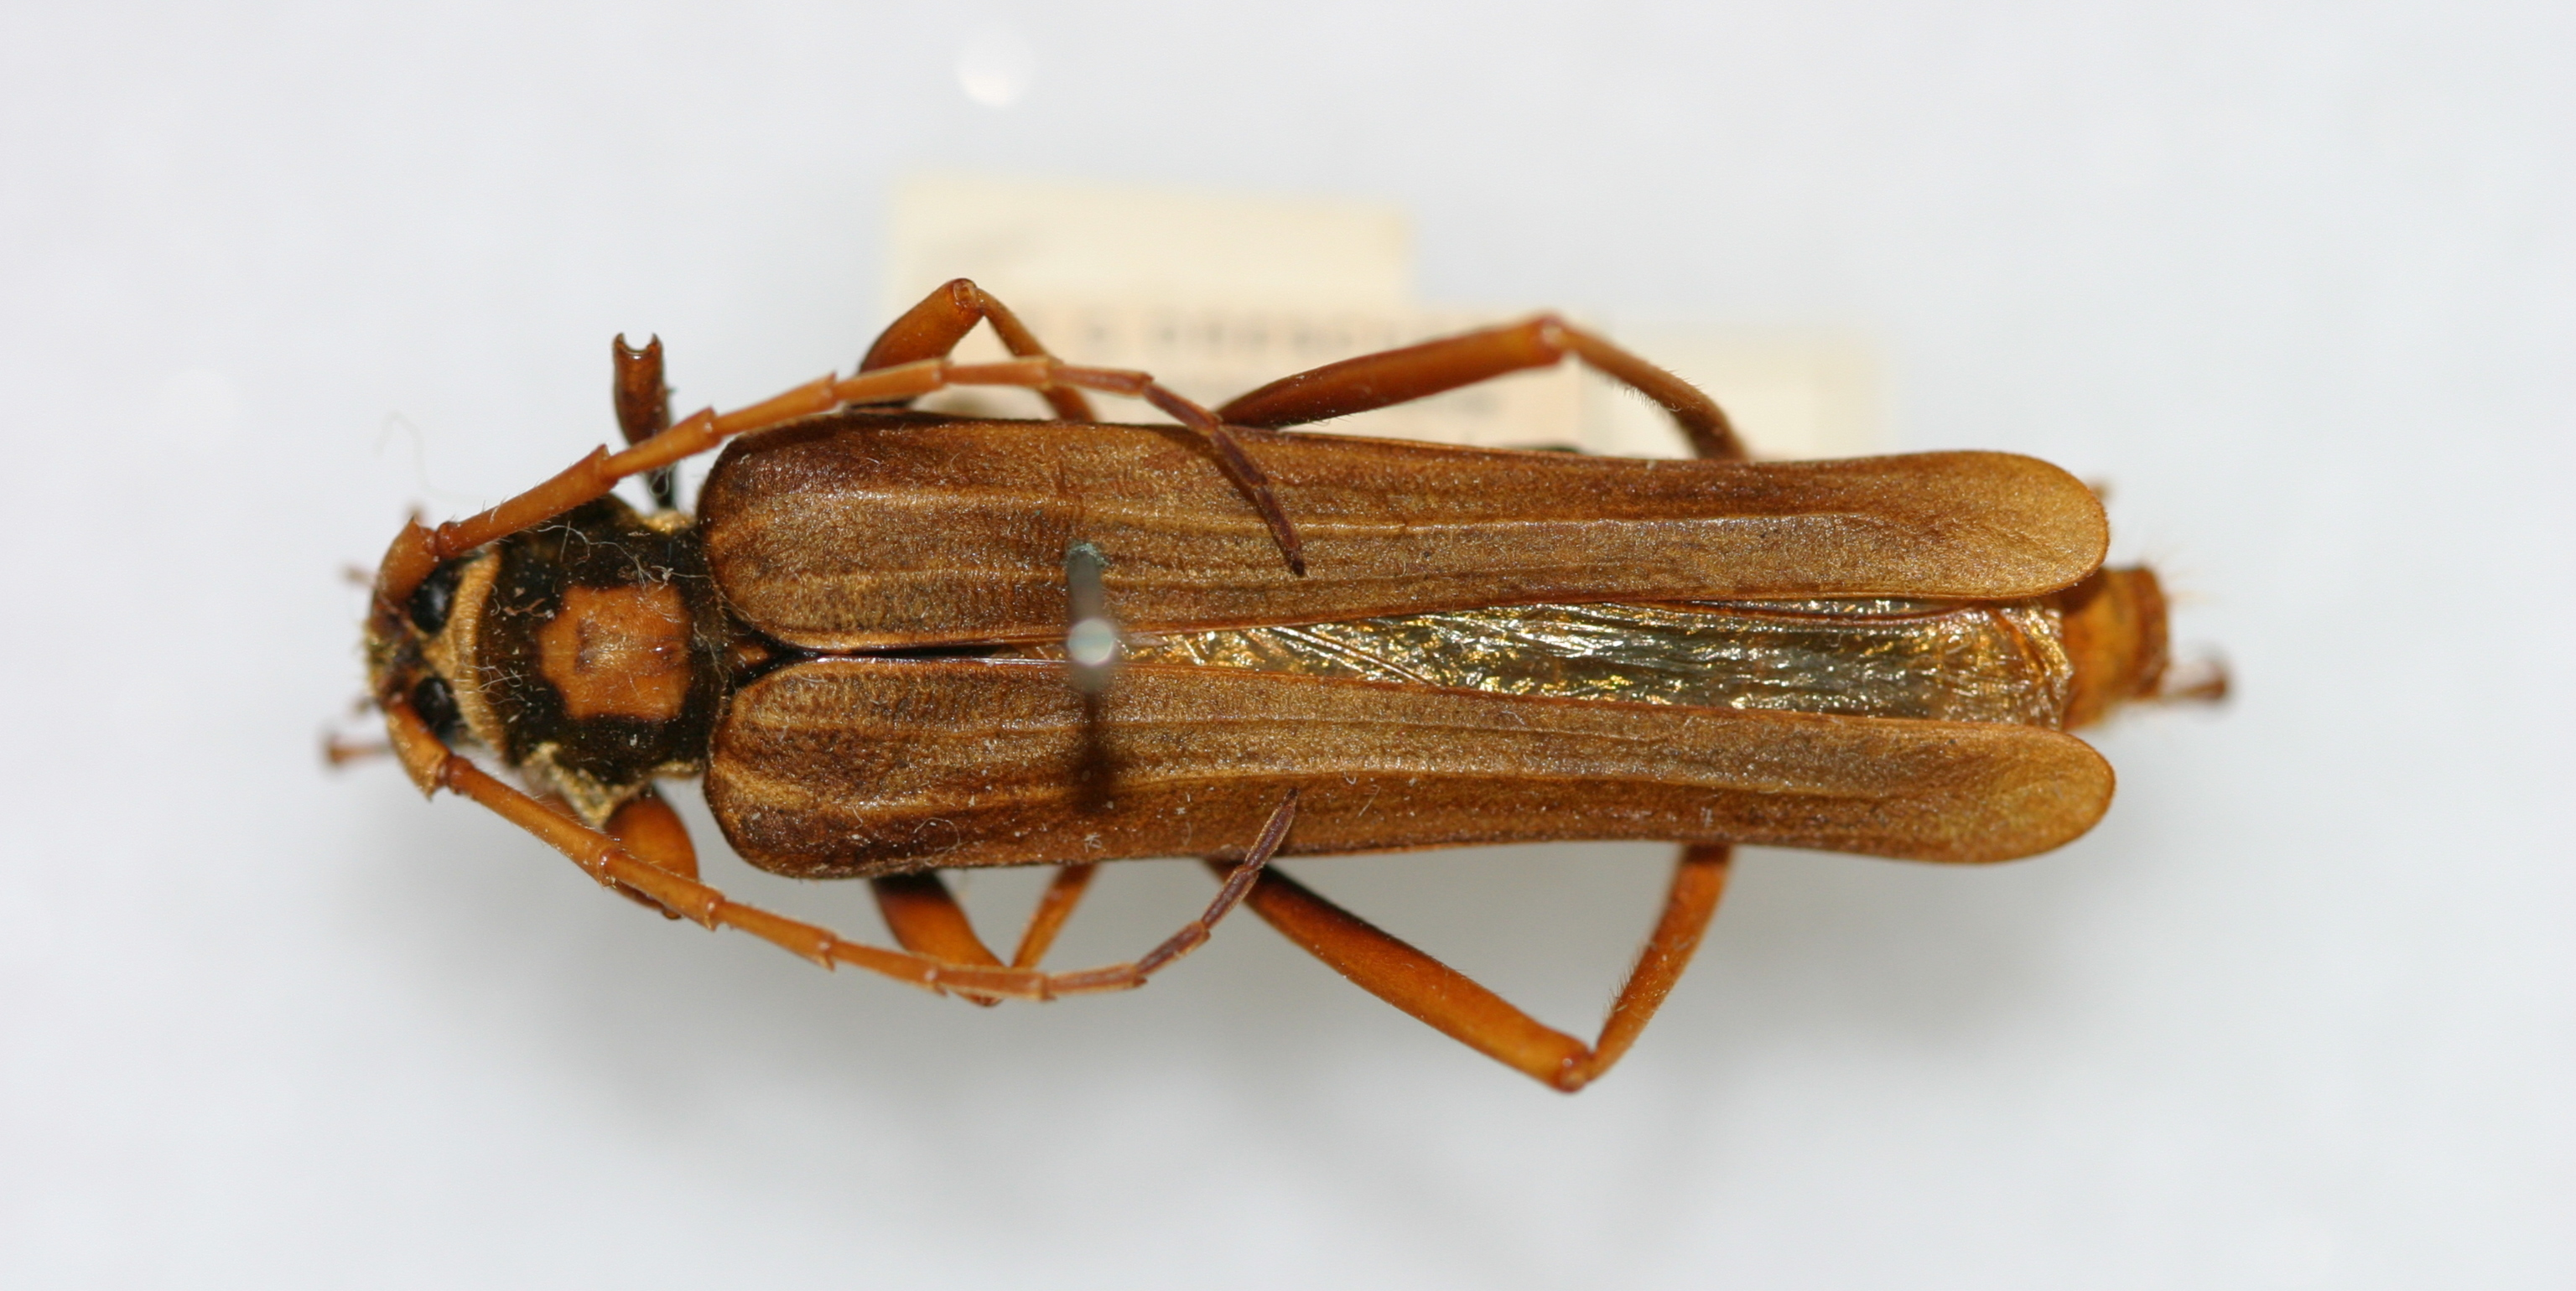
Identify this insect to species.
Coloborhombus drescheri
